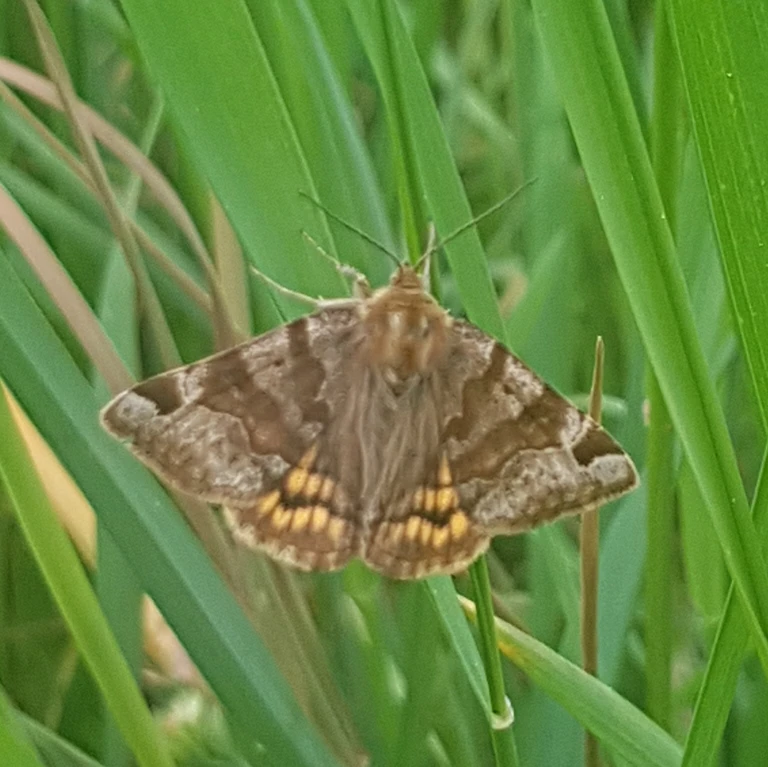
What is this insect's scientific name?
Euclidia glyphica
